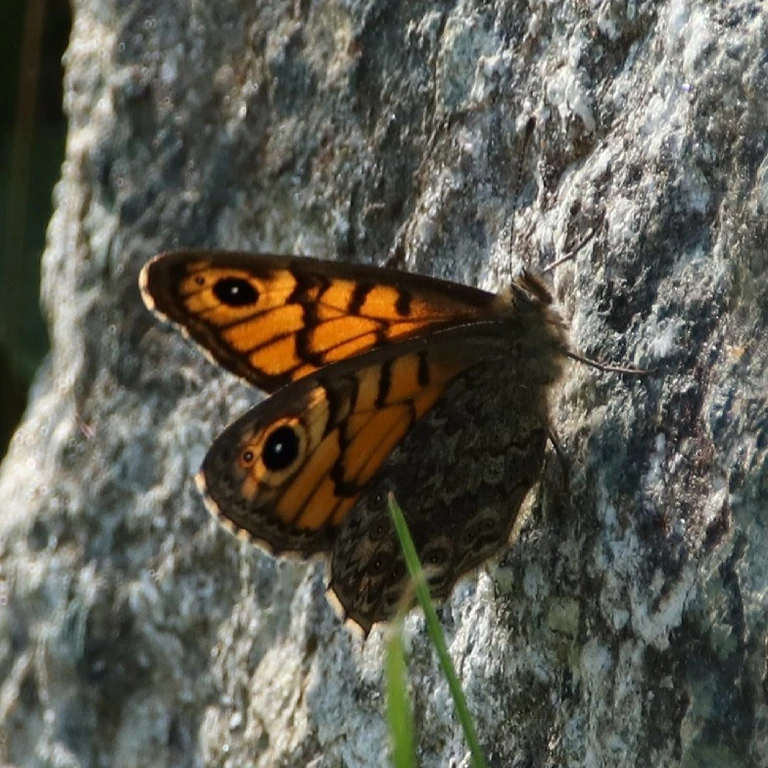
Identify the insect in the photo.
Lasiommata megera (also Pararge megera)
